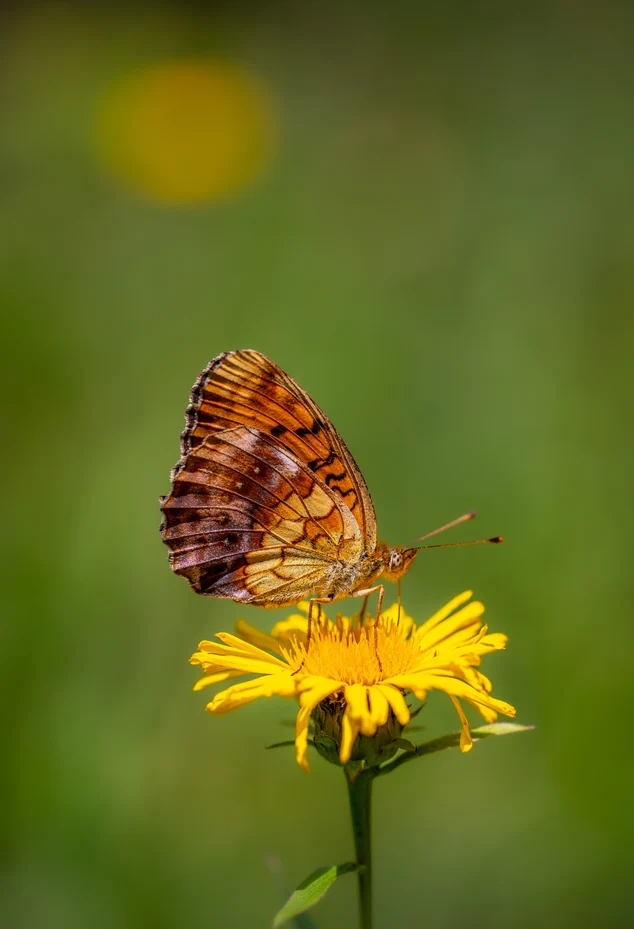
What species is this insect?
Brenthis daphne
